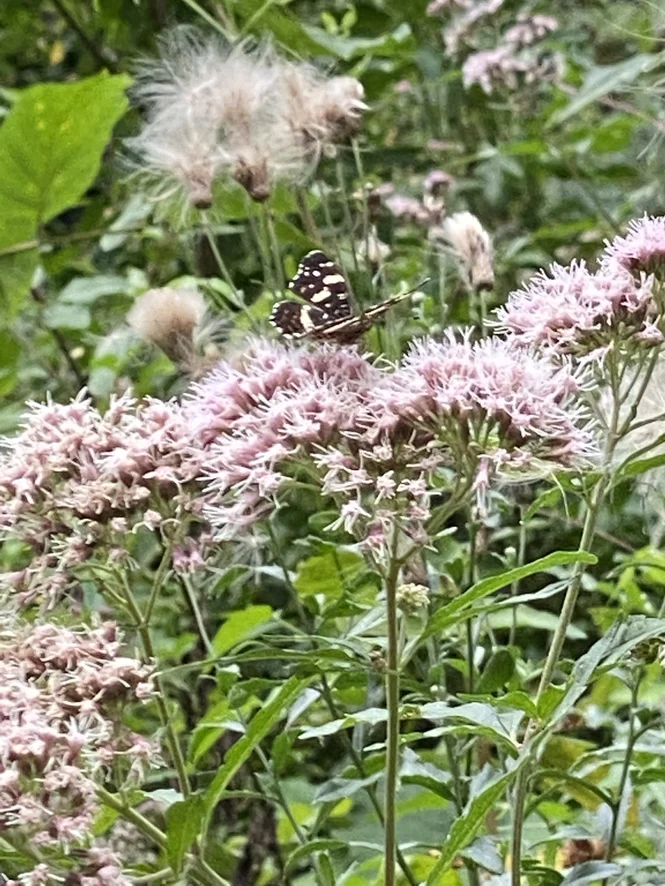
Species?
Araschnia levana
